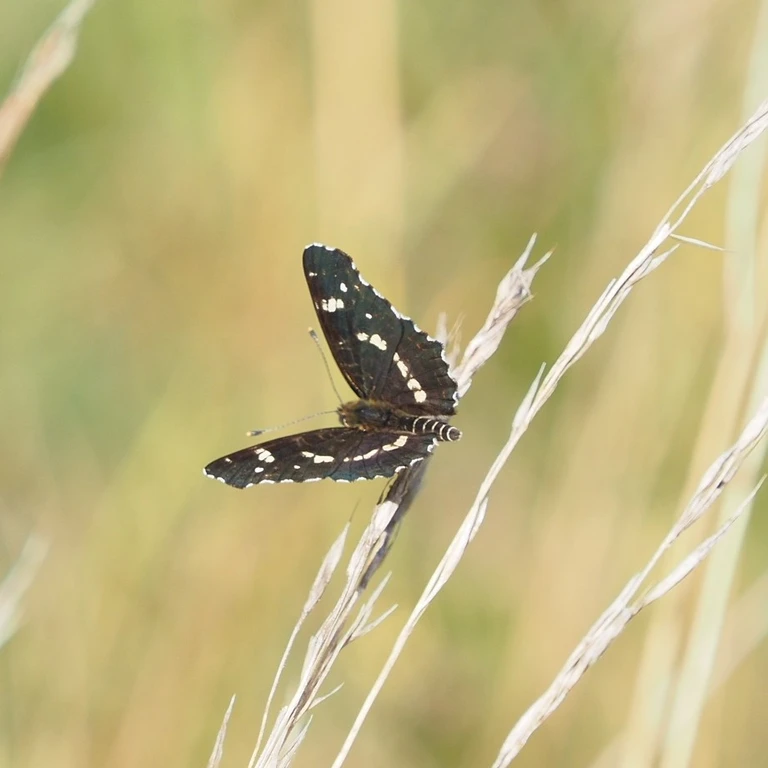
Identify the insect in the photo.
Araschnia levana
